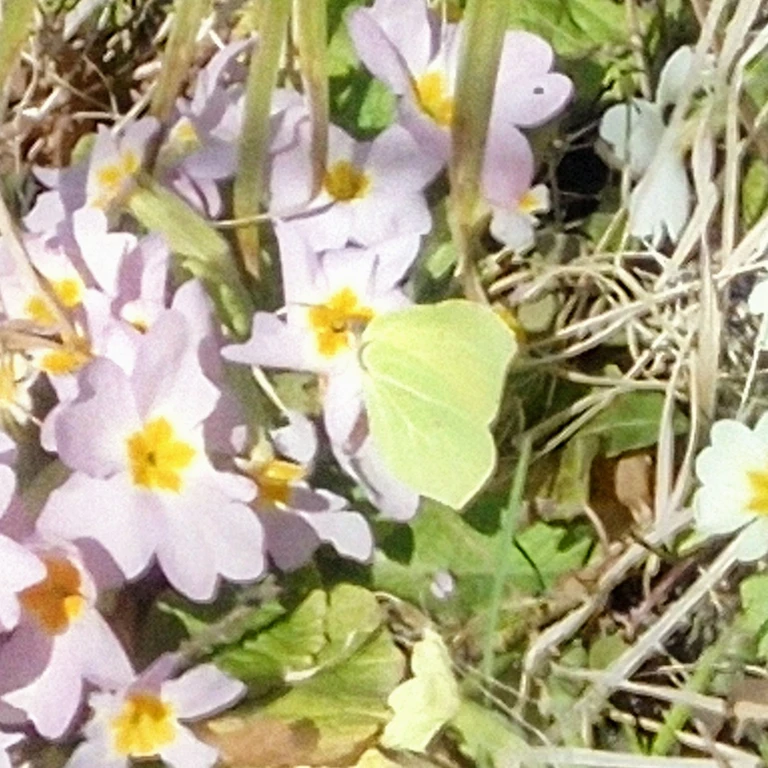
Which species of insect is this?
Gonepteryx rhamni
